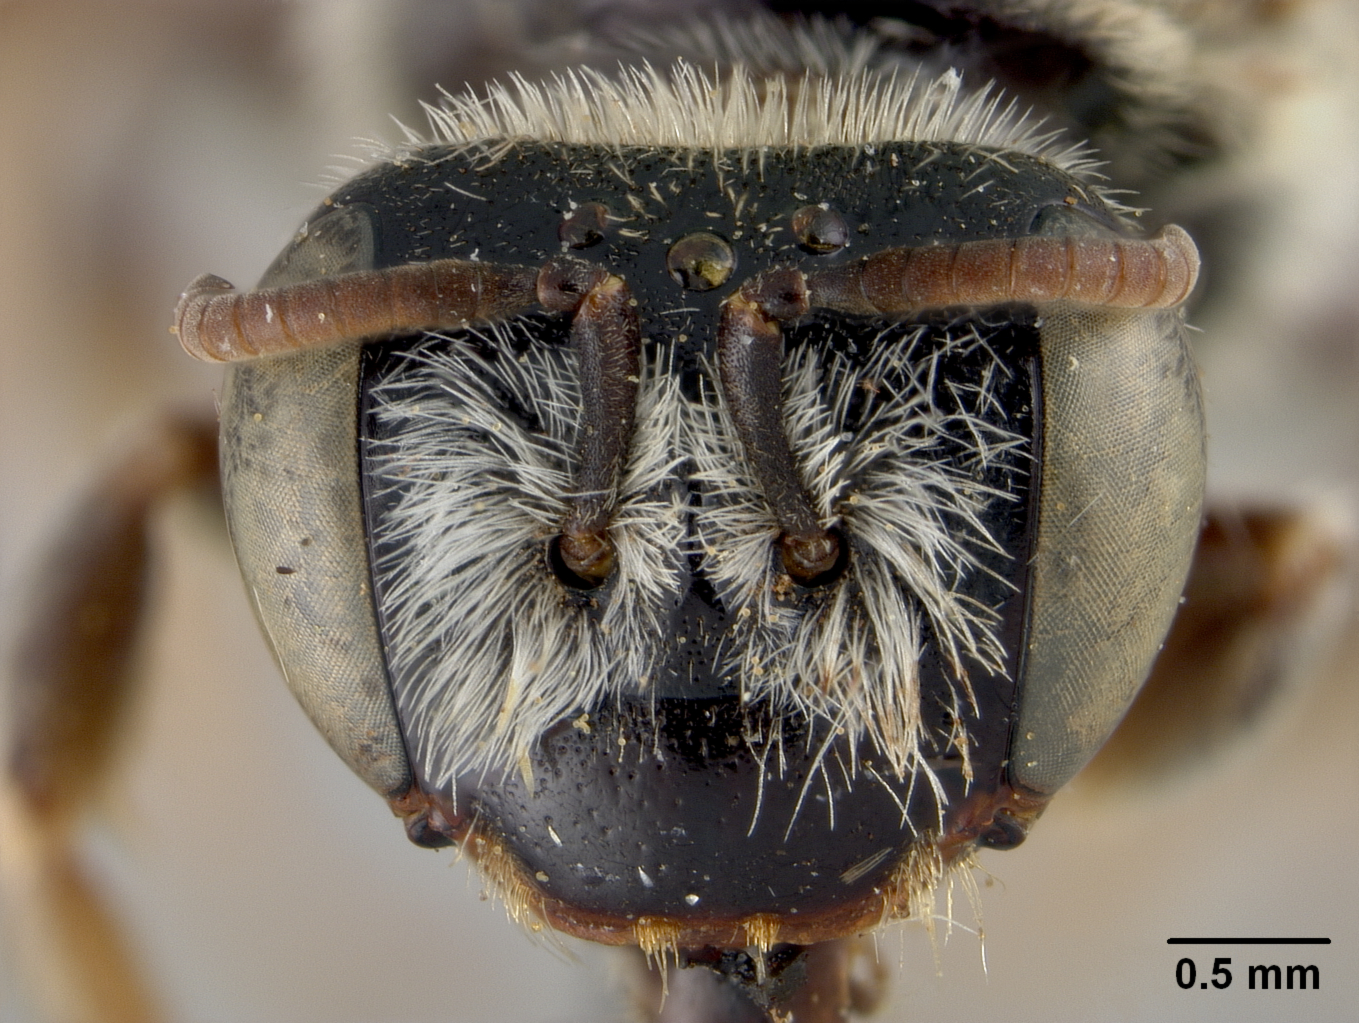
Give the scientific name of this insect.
Capicola callura
